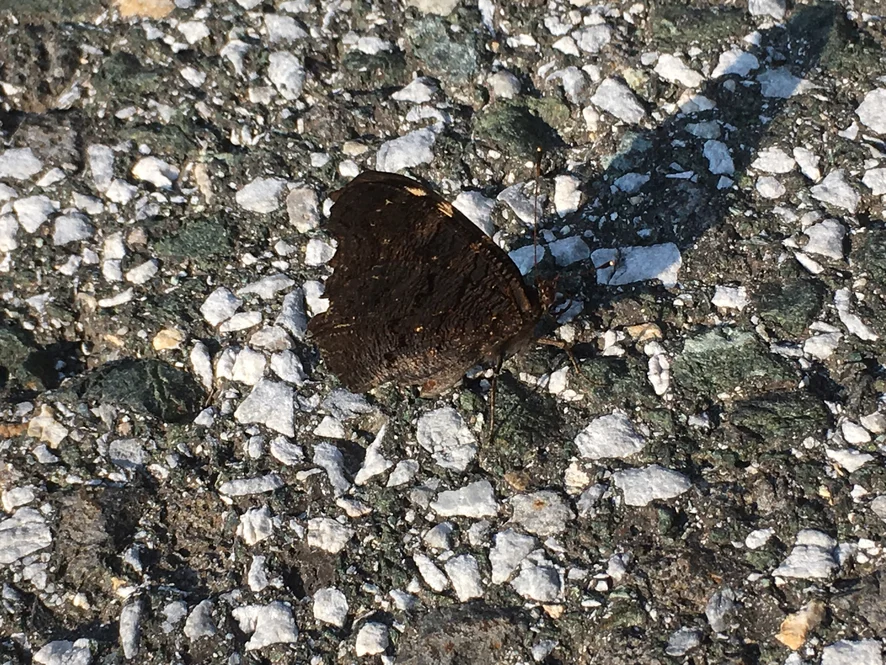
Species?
Aglais io
